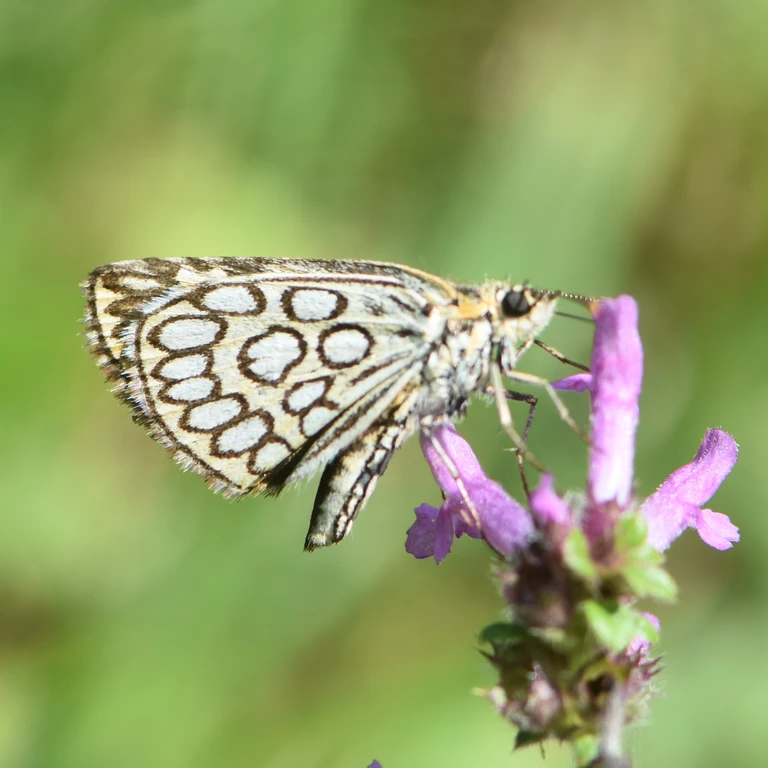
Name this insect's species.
Heteropterus morpheus
